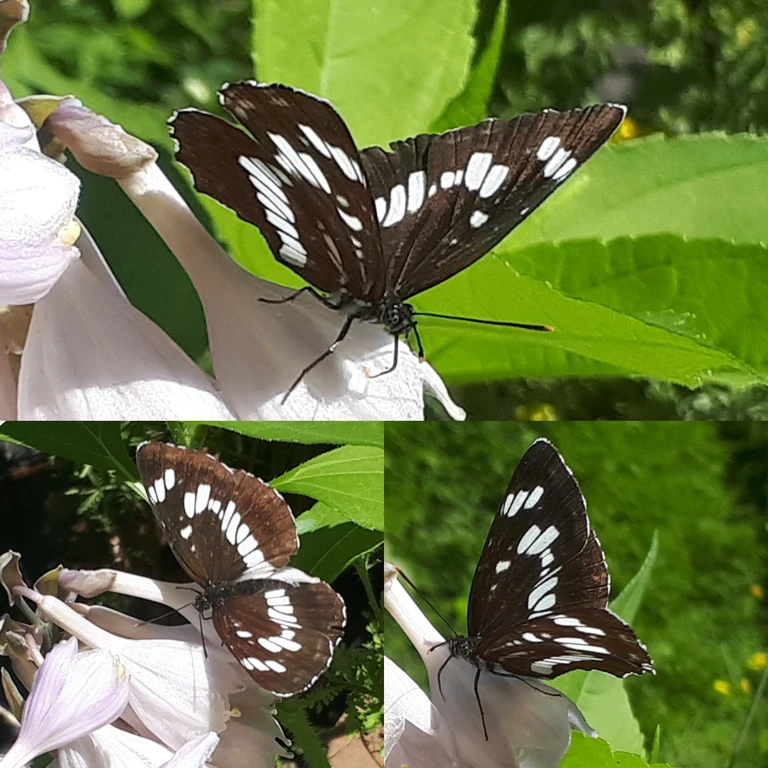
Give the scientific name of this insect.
Neptis rivularis
